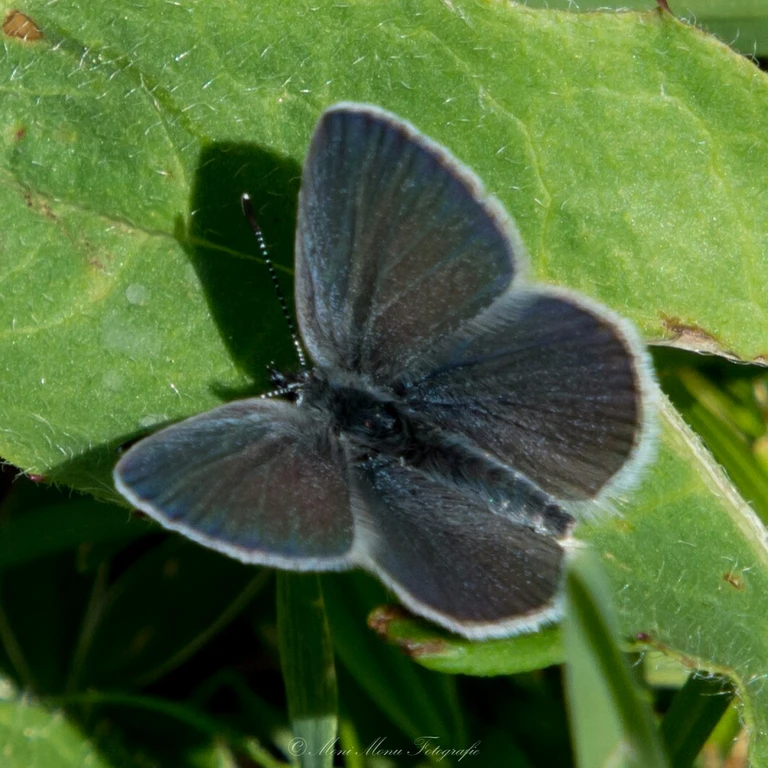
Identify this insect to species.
Cupido minimus
